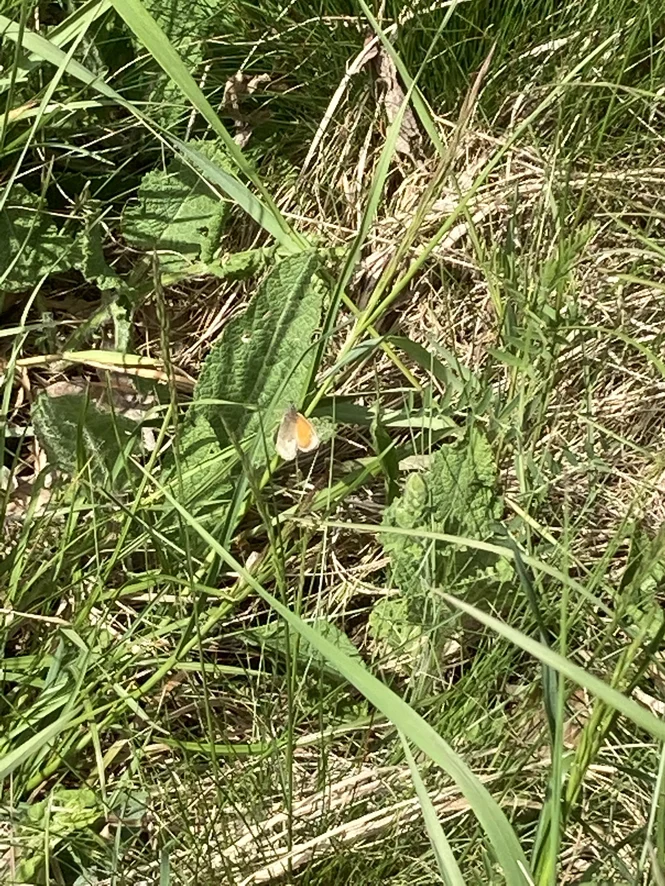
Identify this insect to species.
Coenonympha pamphilus
